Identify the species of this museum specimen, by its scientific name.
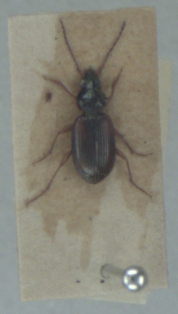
Bembidion tetracolum
